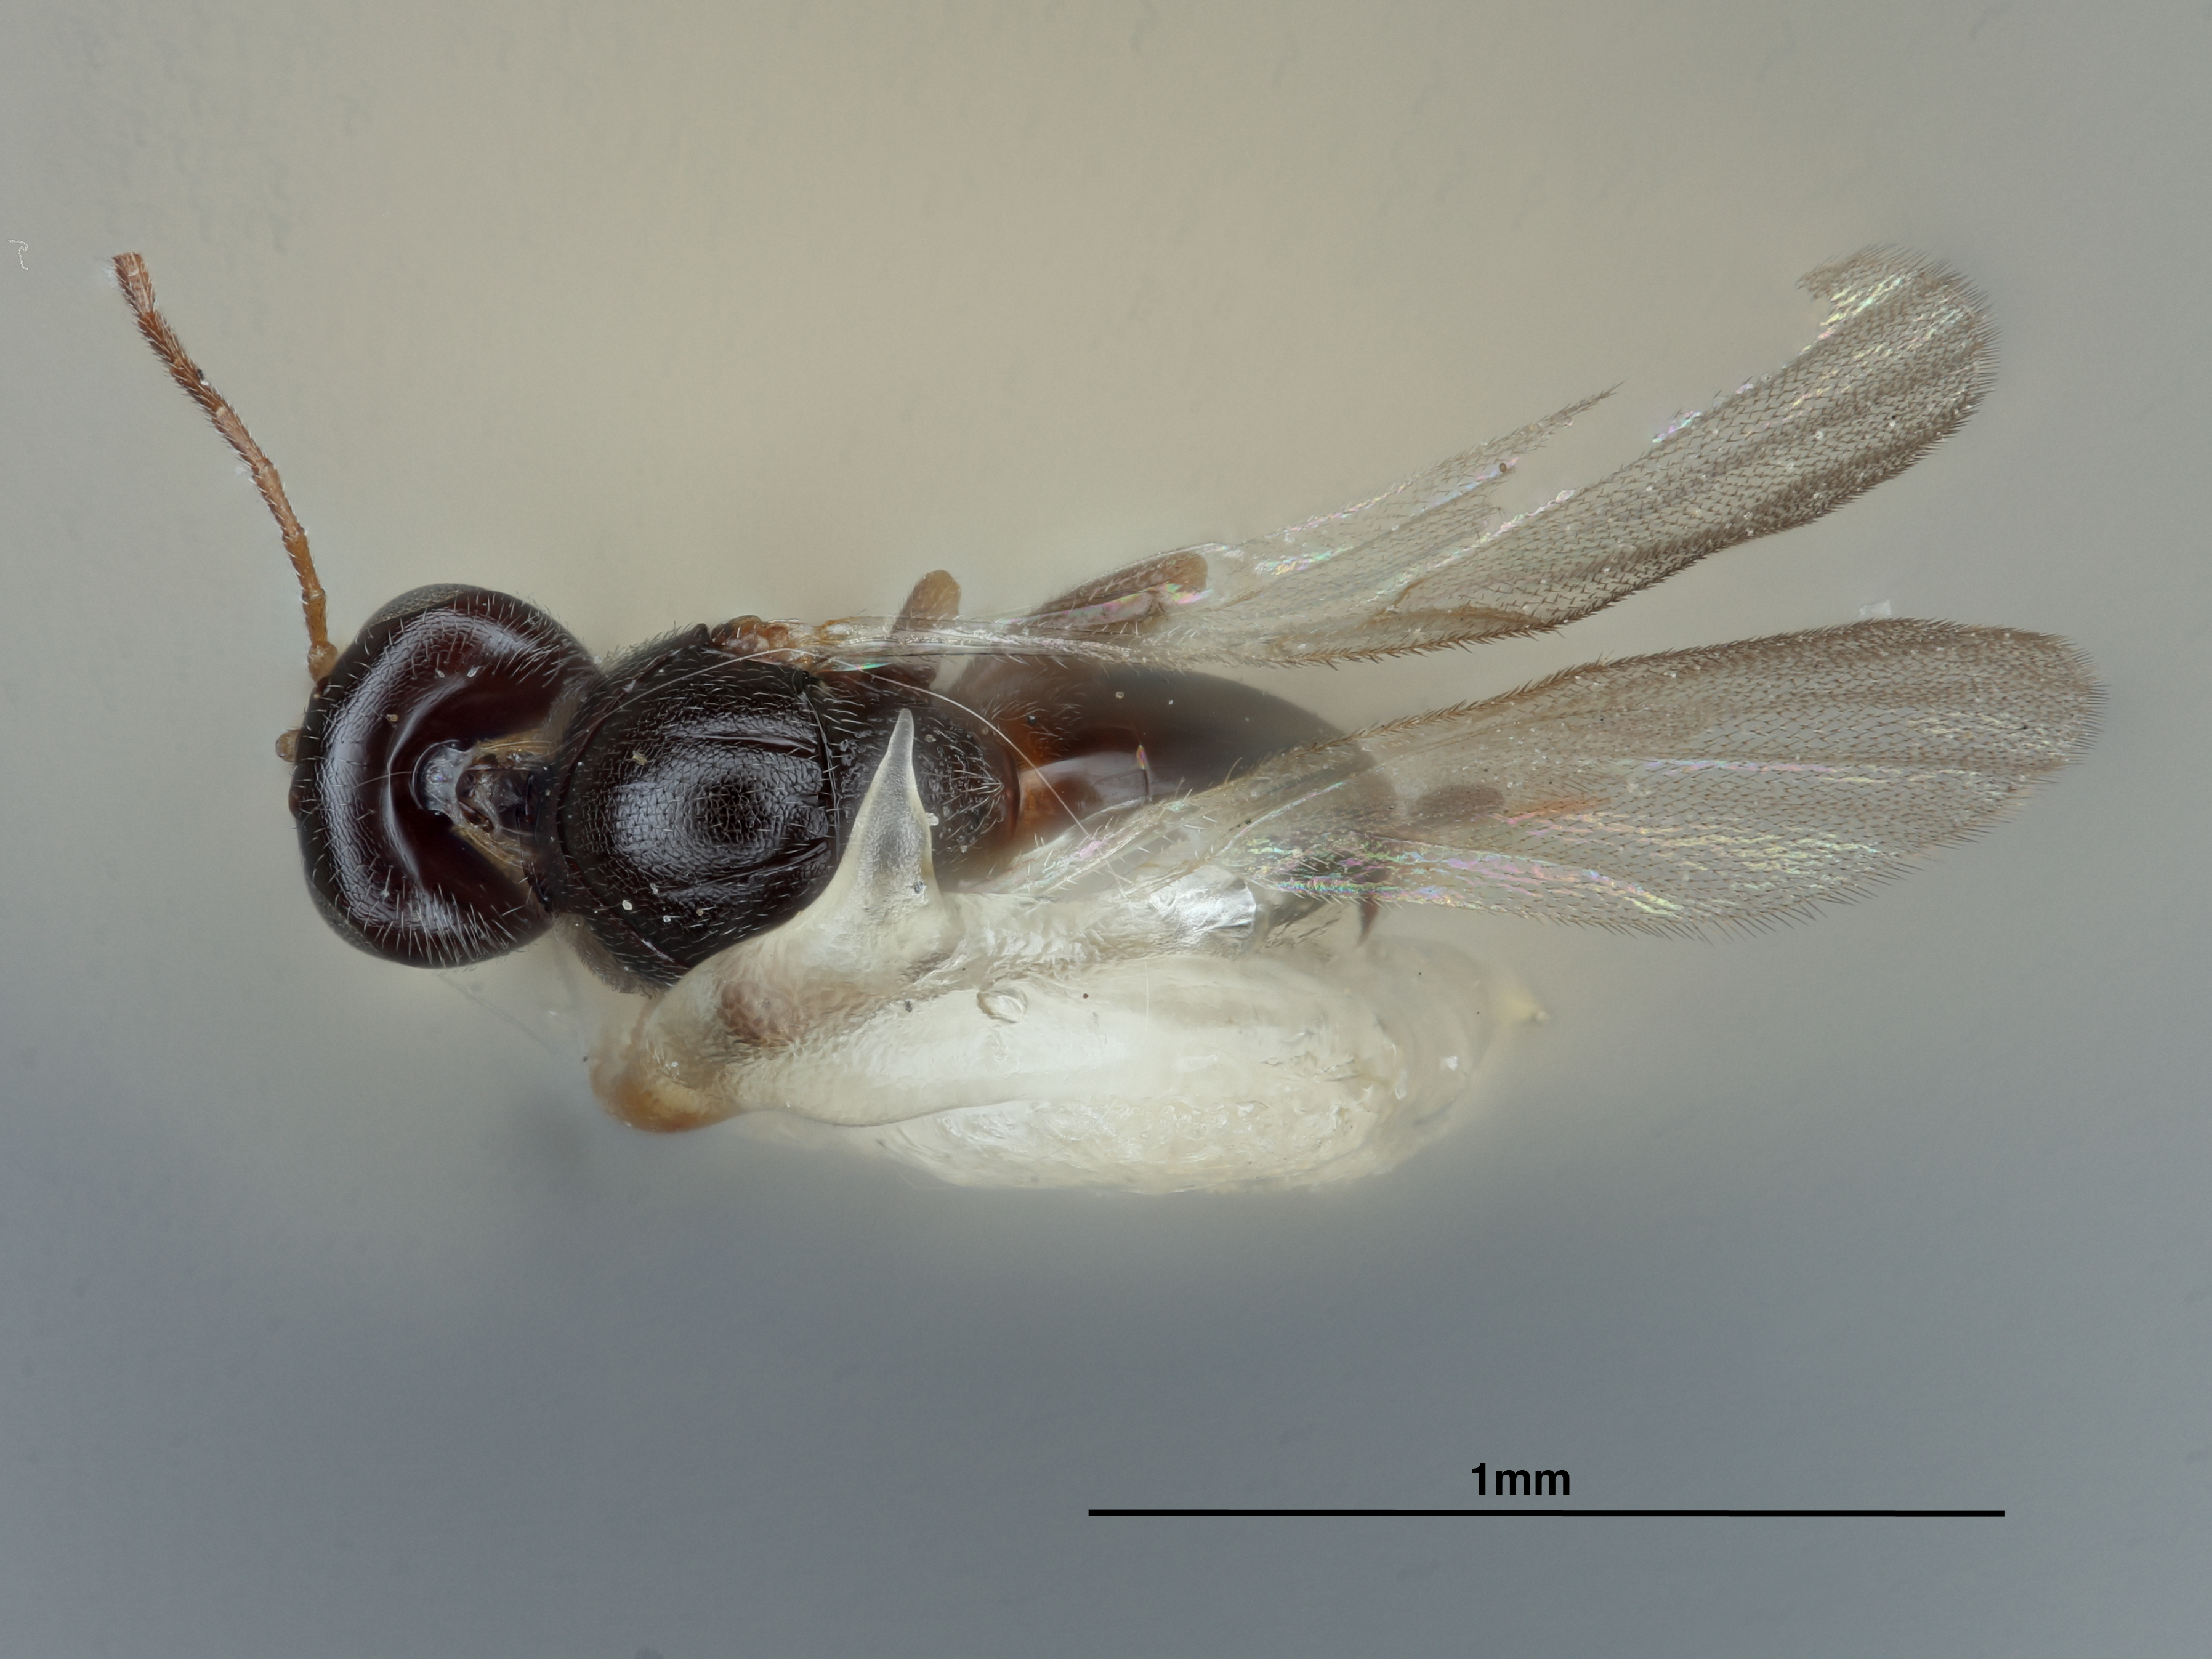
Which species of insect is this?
Ceroteres snellingi
